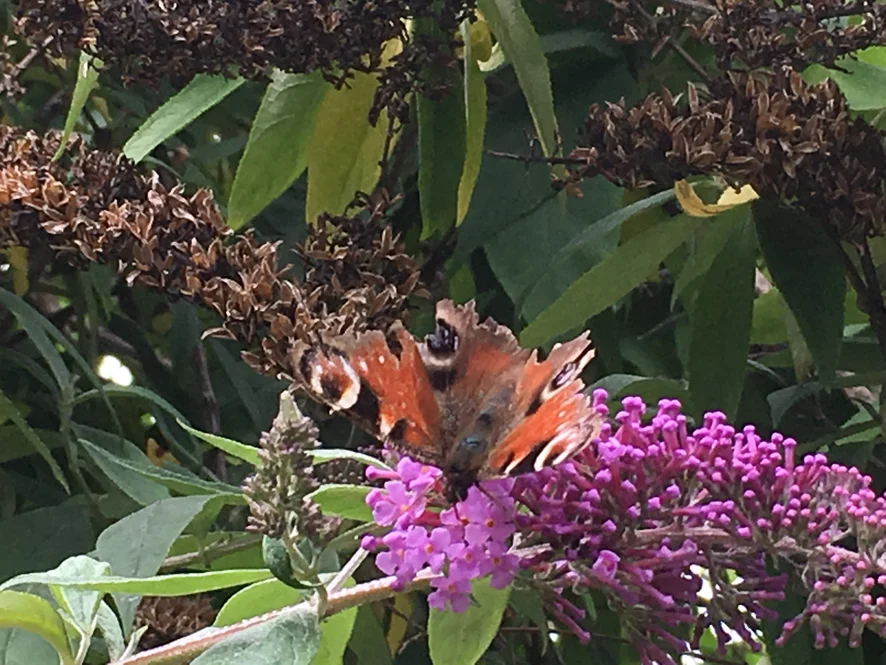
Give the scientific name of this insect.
Aglais io
